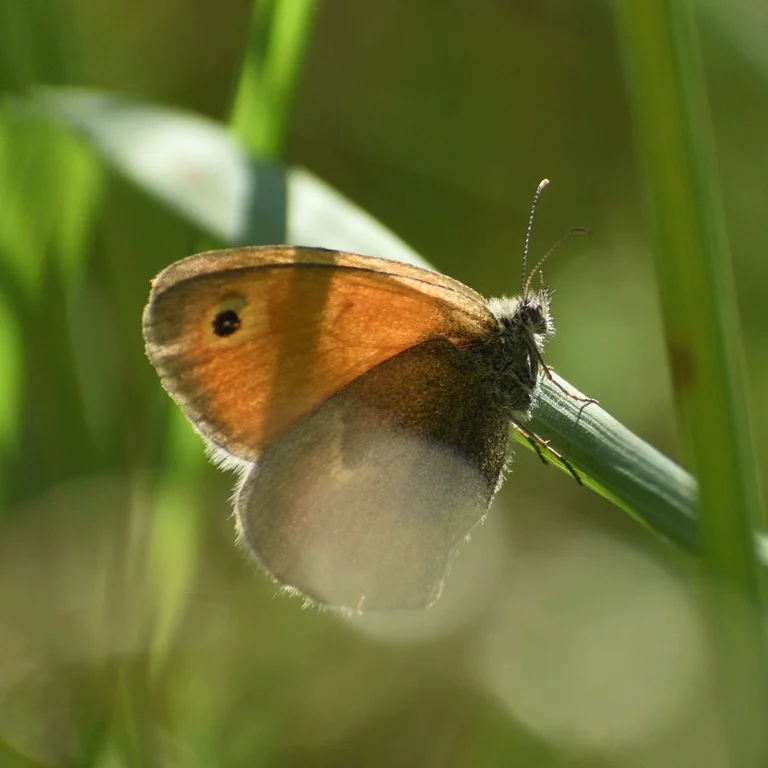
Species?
Coenonympha pamphilus
